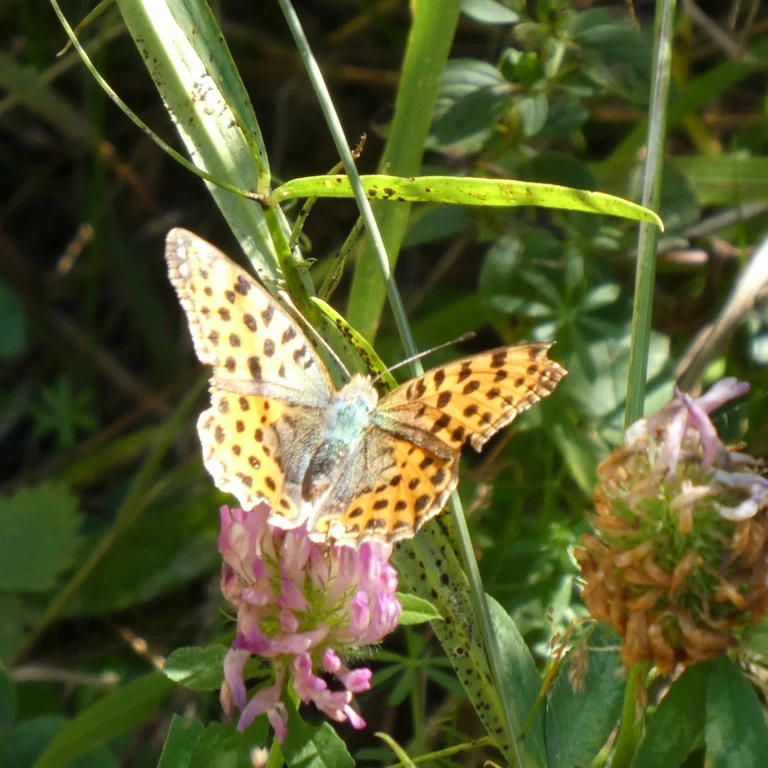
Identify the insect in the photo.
Issoria lathonia
